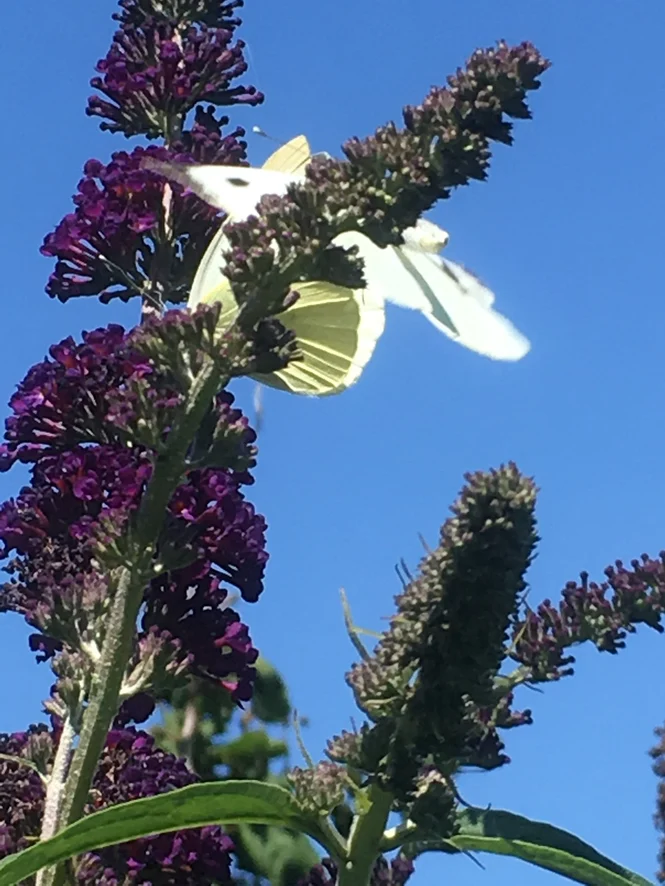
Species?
Pieris brassicae
